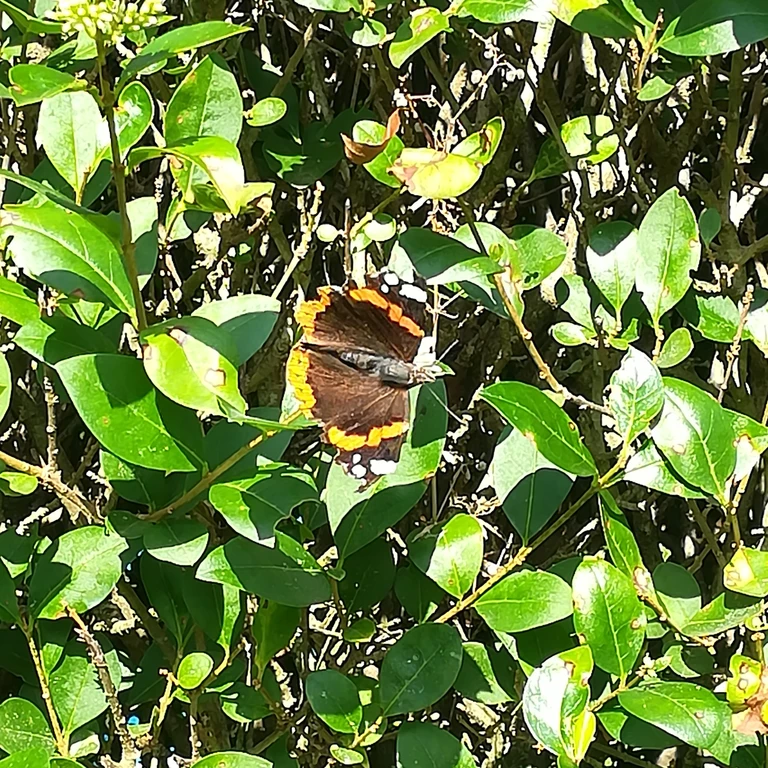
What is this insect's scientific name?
Vanessa atalanta
